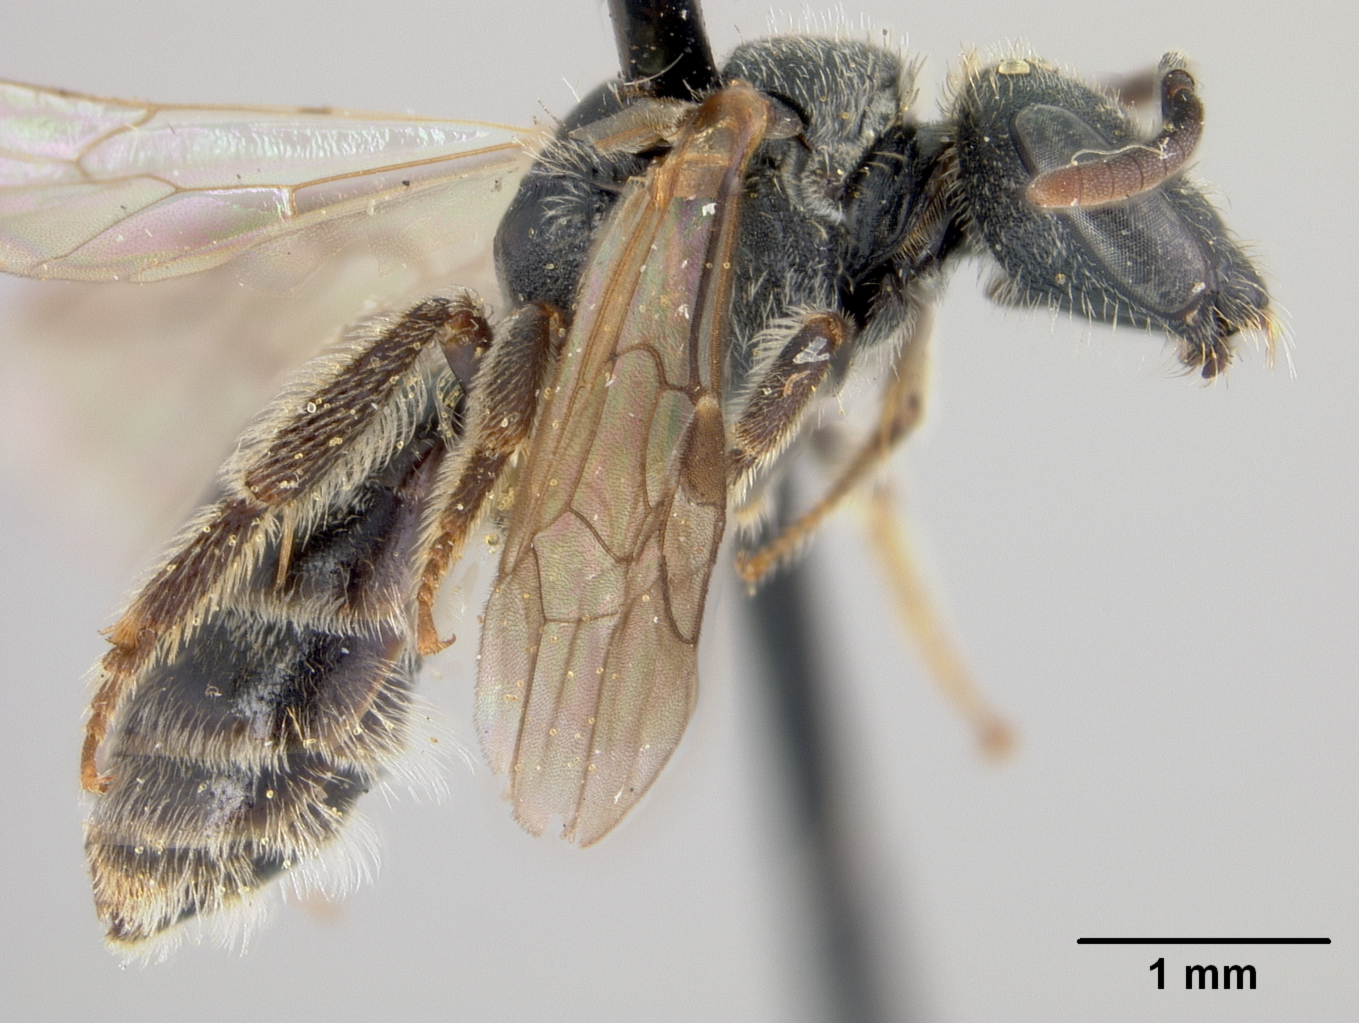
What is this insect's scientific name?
Halictus perplexans
